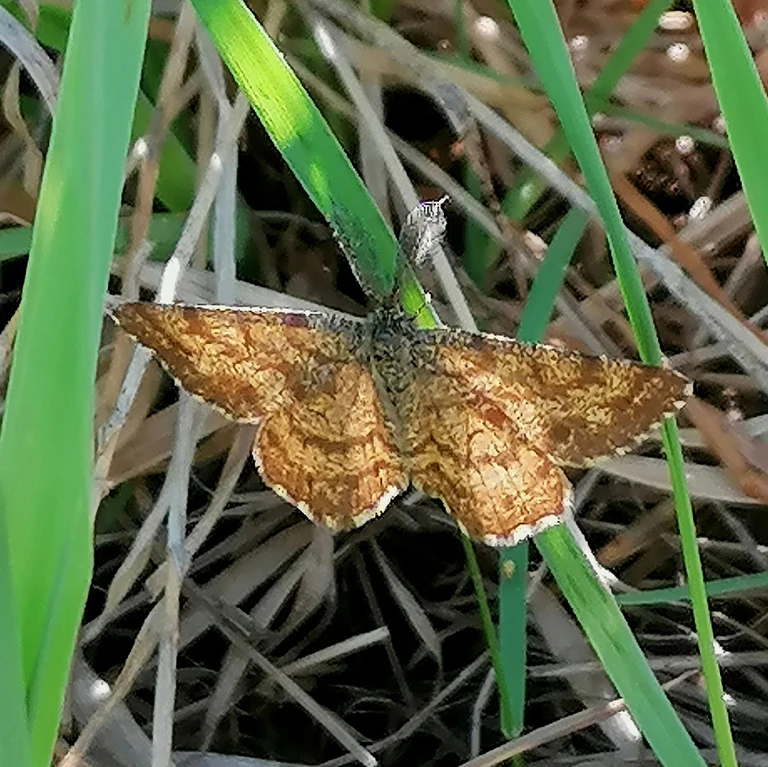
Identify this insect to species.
Ematurga atomaria
